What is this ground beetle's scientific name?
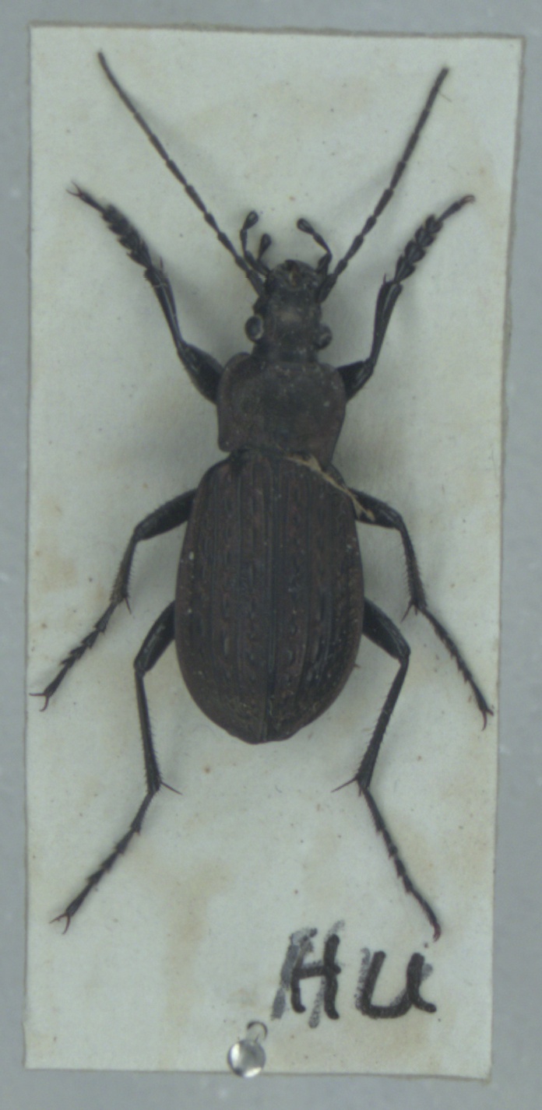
Carabus granulatus
